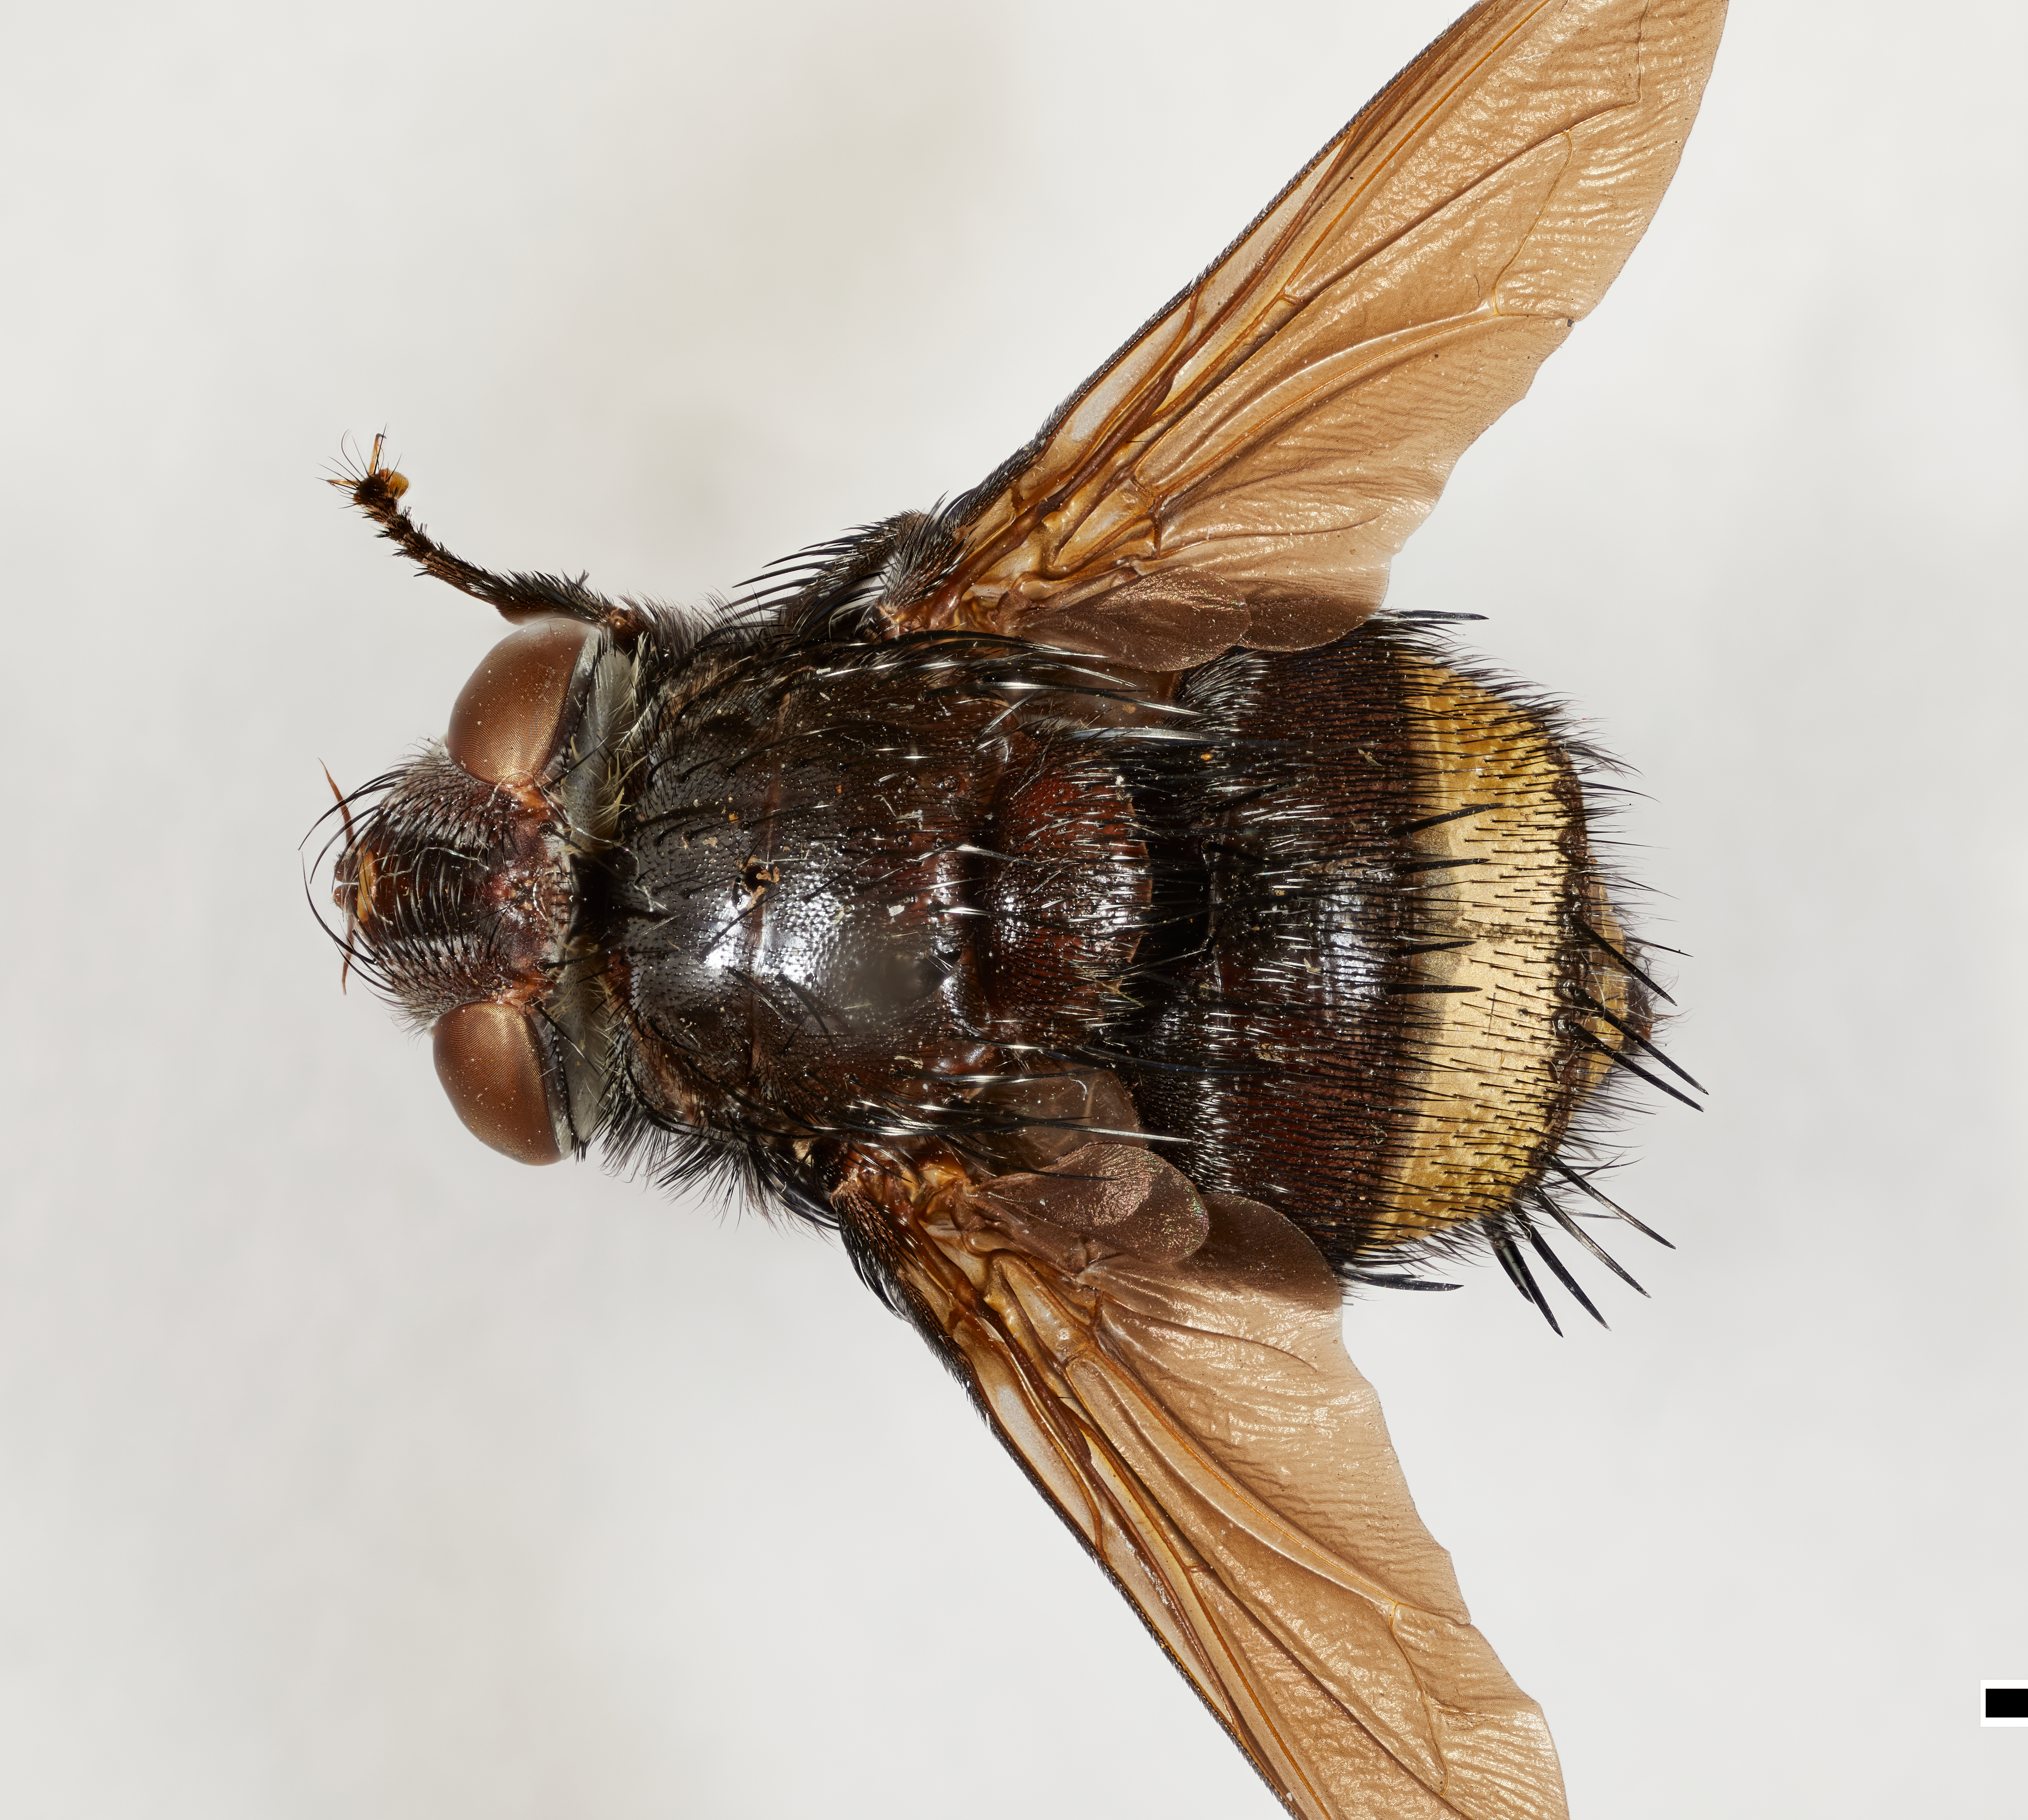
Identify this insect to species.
Belvosia borealis
